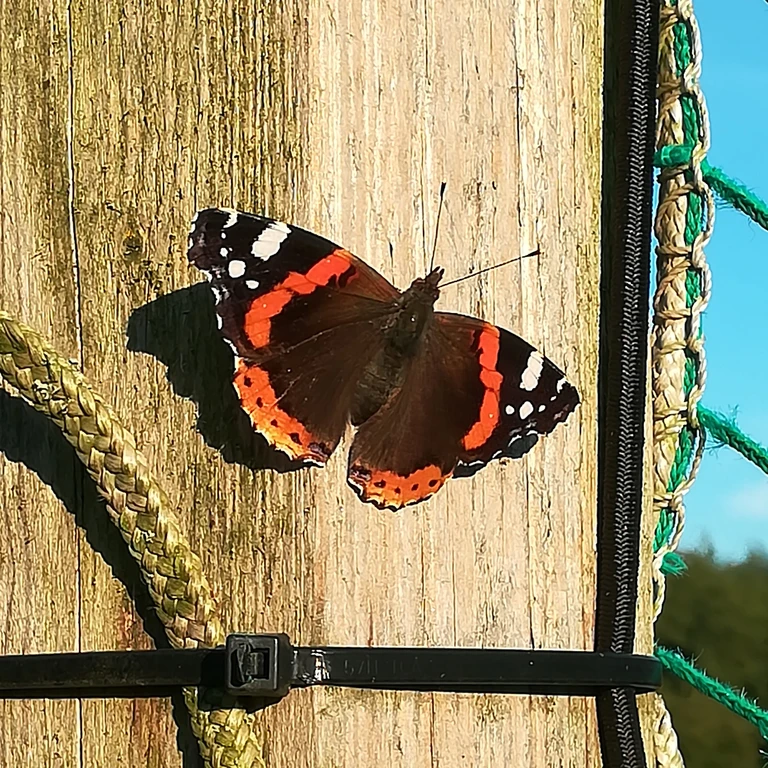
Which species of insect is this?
Vanessa atalanta
